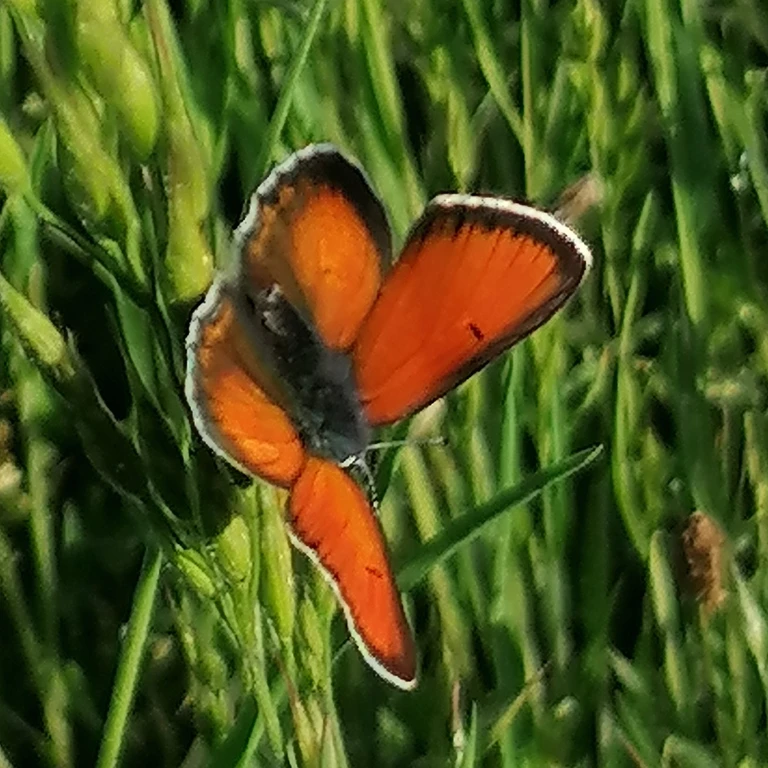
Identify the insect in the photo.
Lycaena hippothoe (also Palaeochrysophanus hippothoe)
